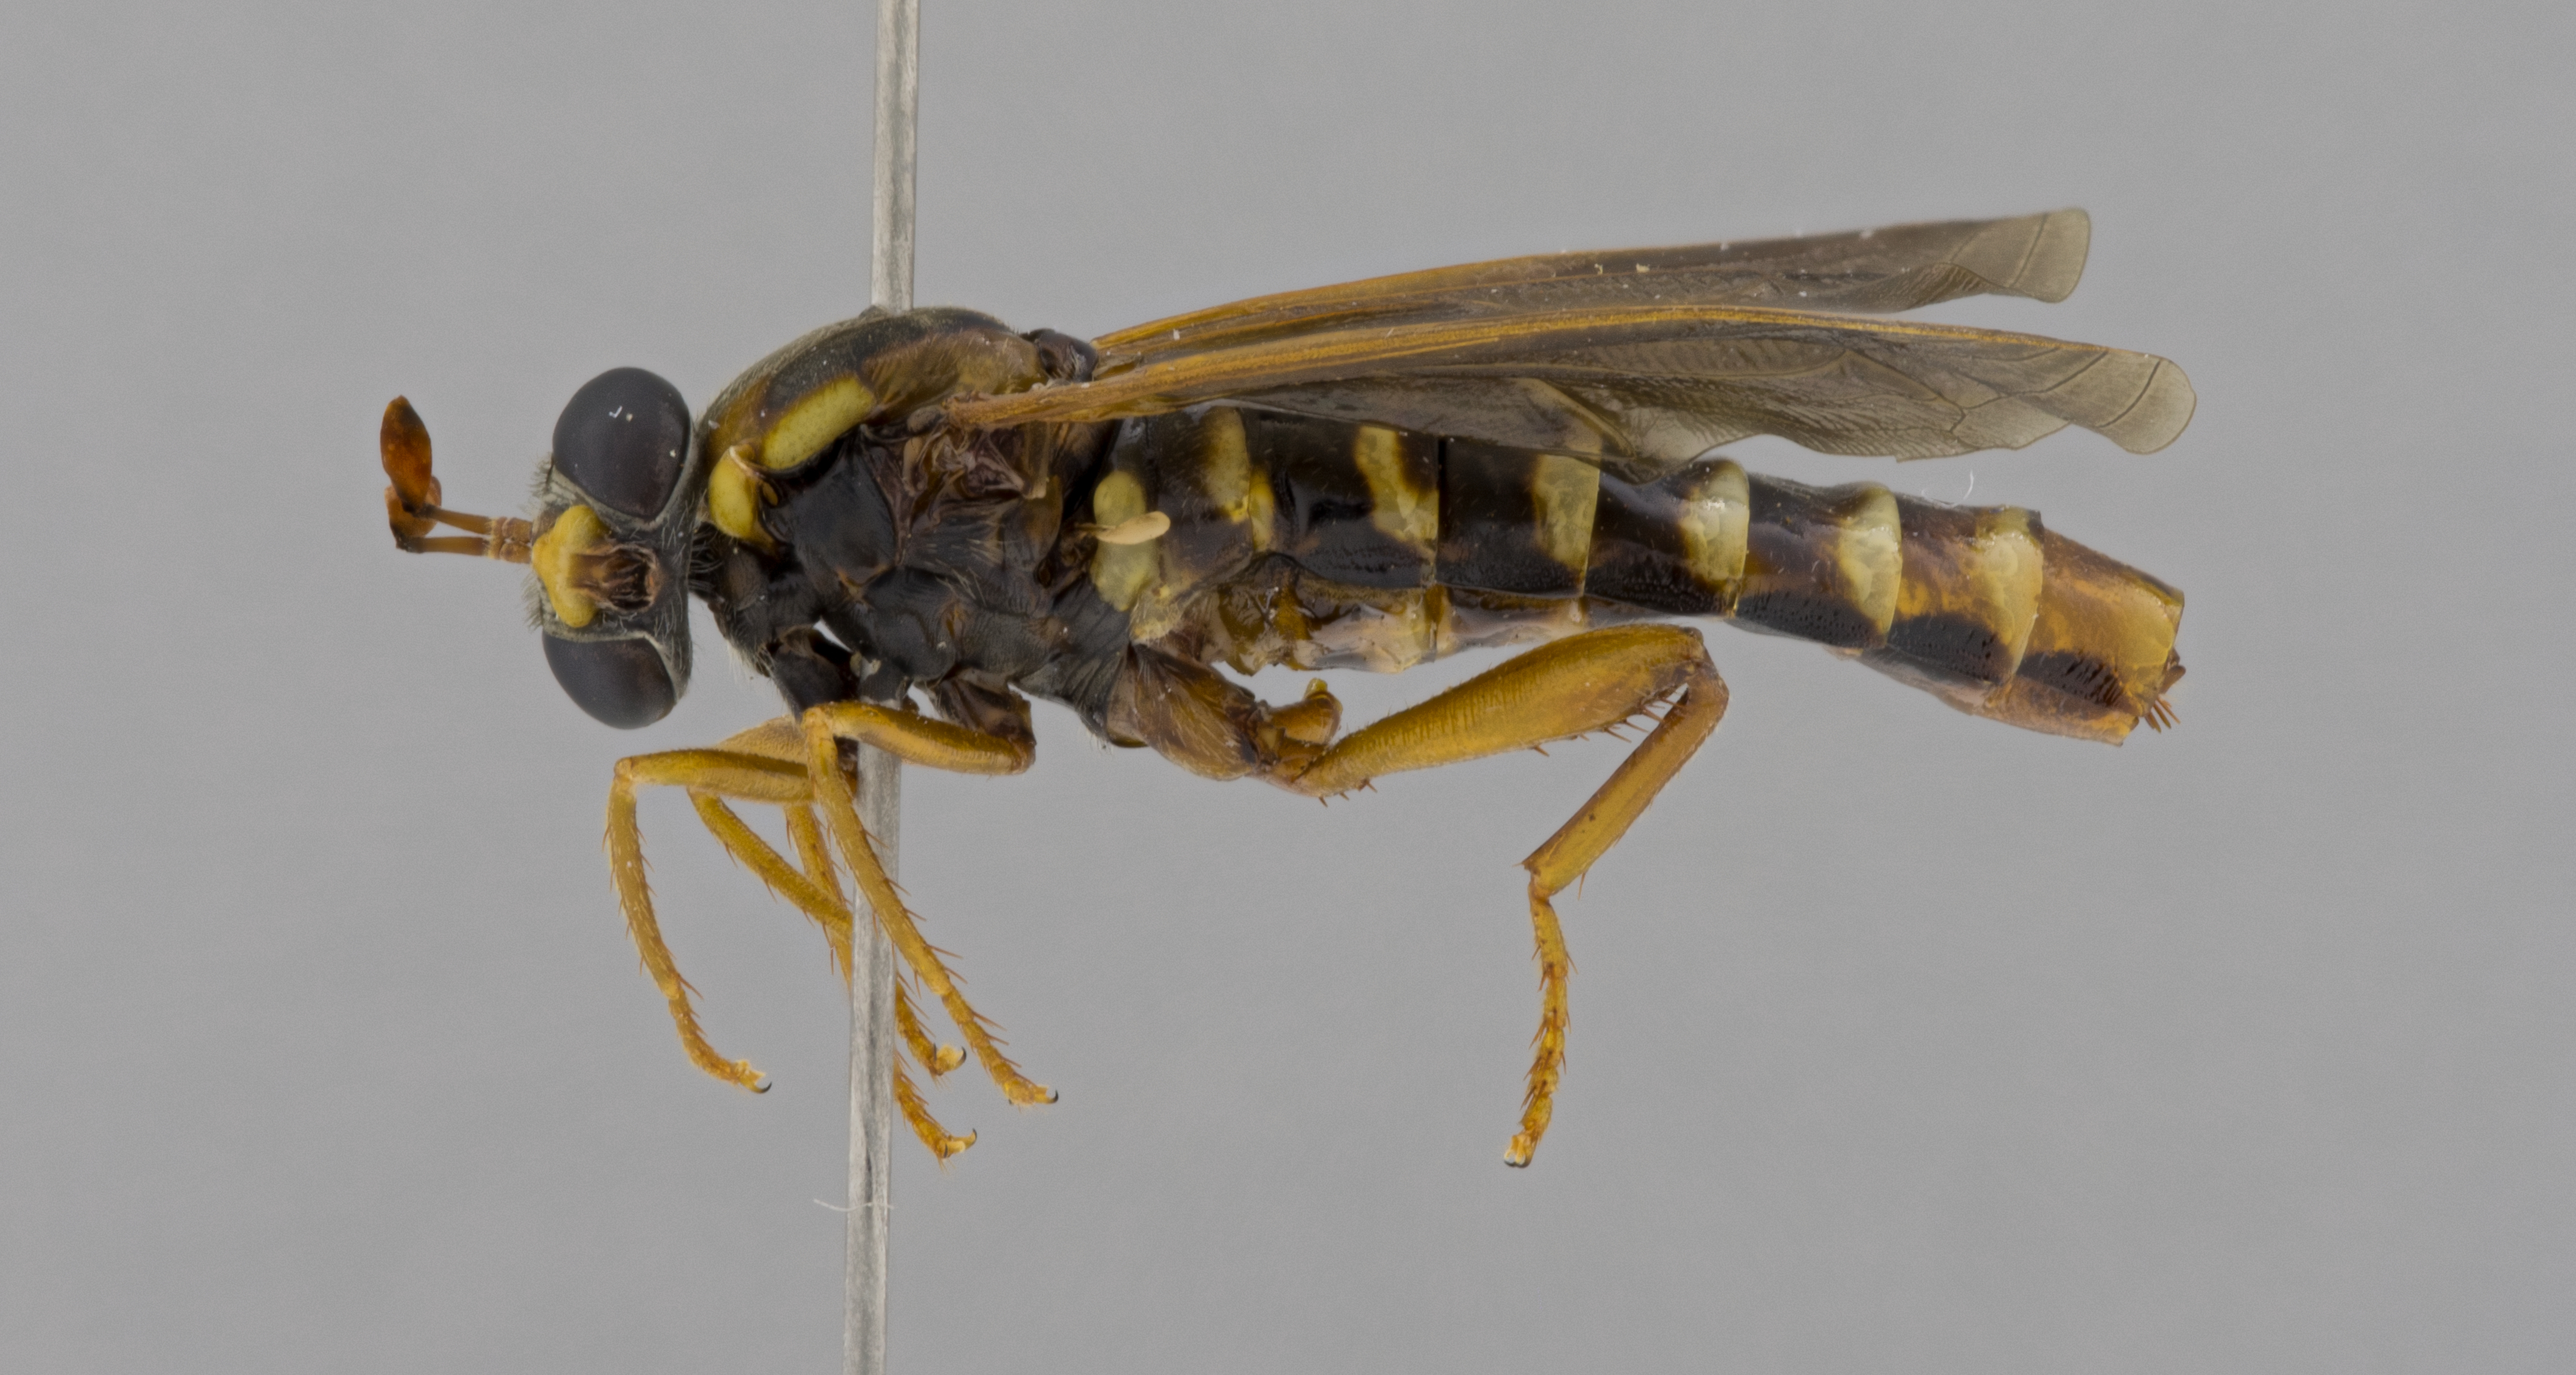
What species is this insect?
Ectyphus pinguis
